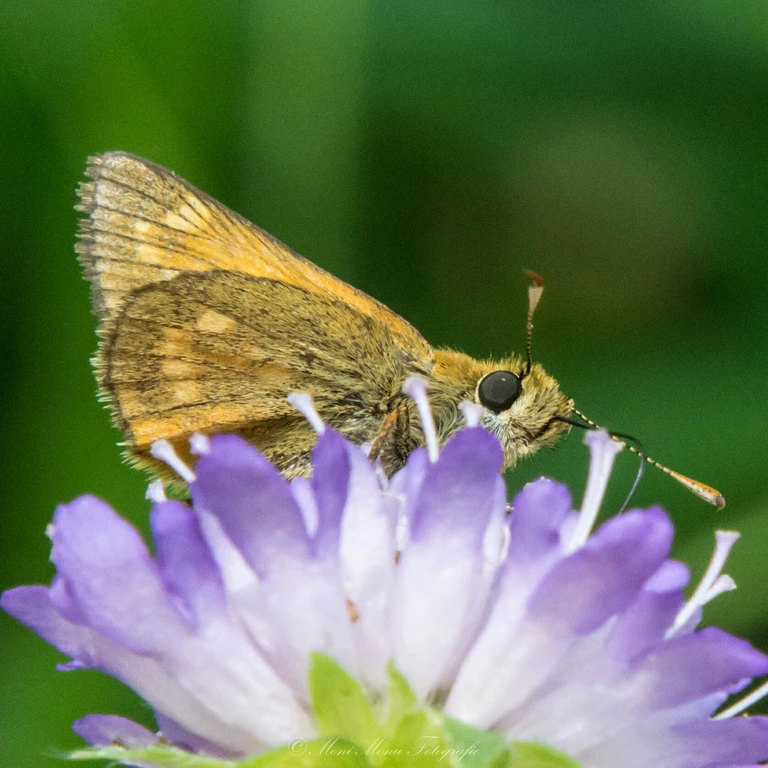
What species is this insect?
Ochlodes sylvanus (also Ochlodes venata)
